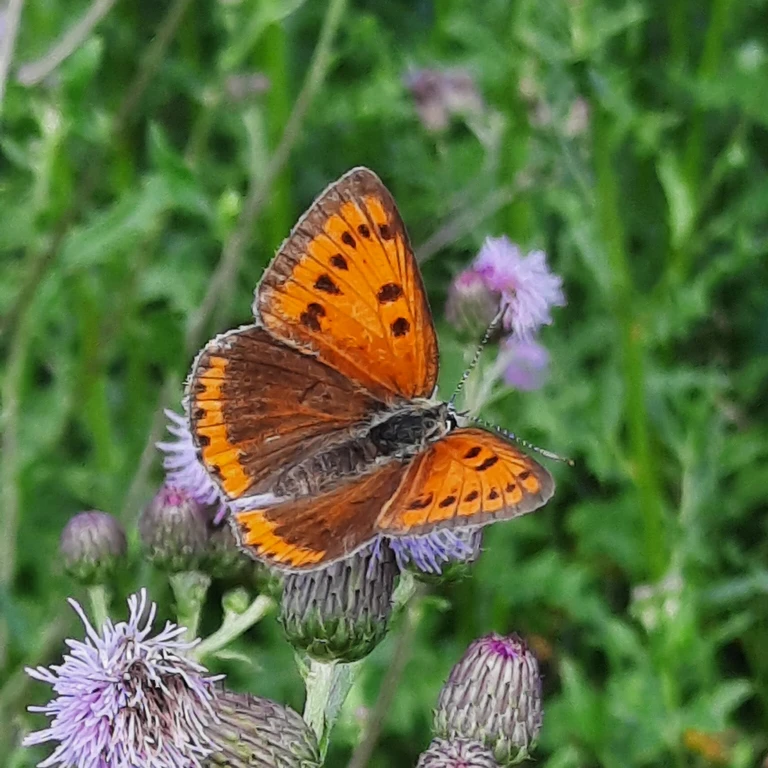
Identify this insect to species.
Lycaena dispar
